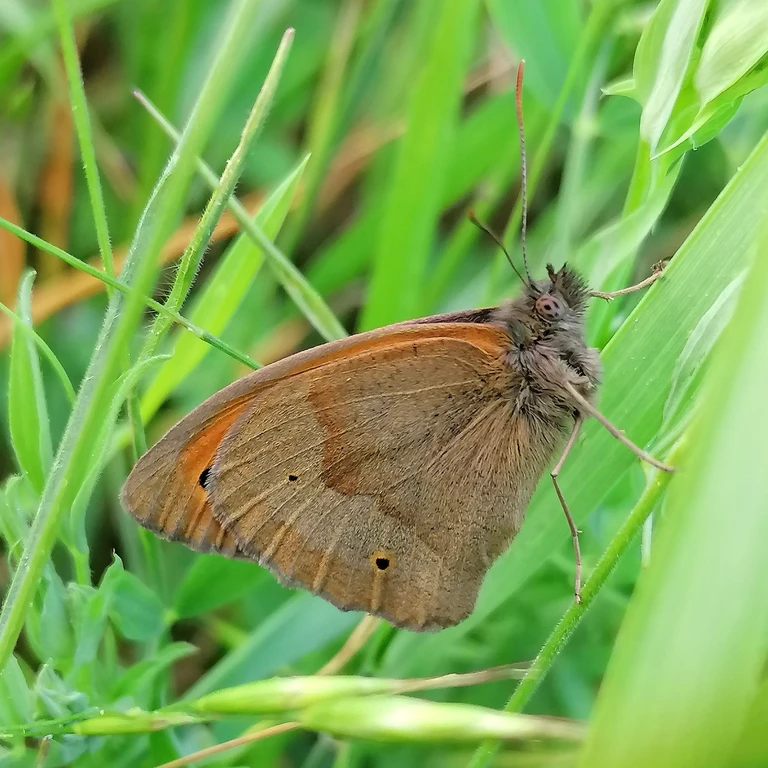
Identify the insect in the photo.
Maniola jurtina
